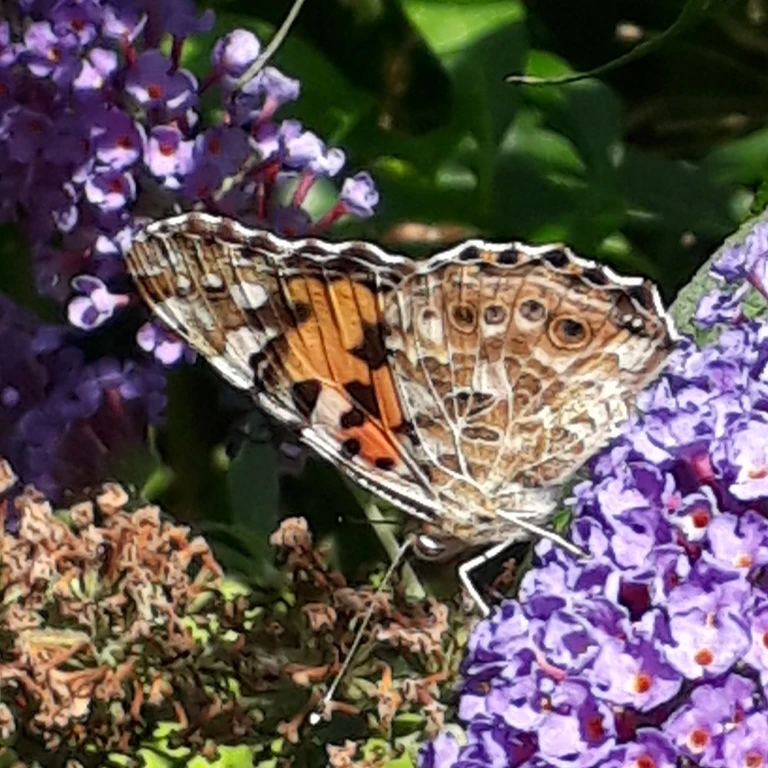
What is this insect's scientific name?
Vanessa cardui
